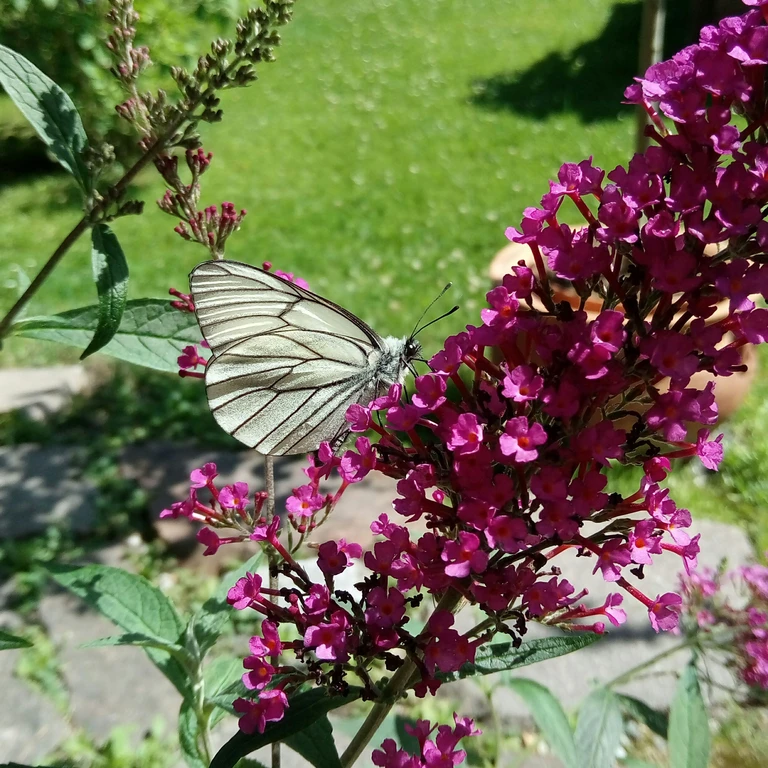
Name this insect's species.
Aporia crataegi
